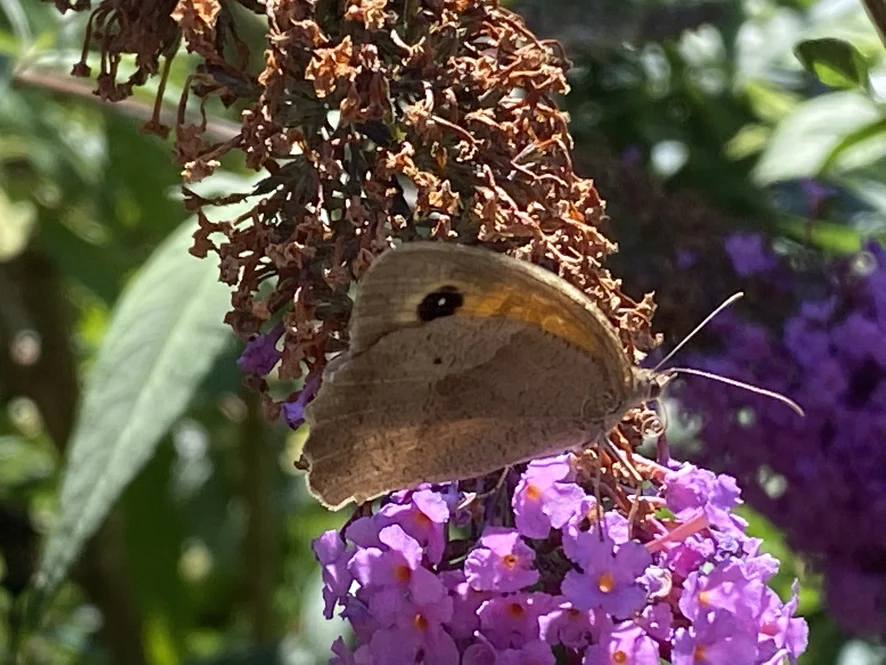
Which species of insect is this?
Maniola jurtina
